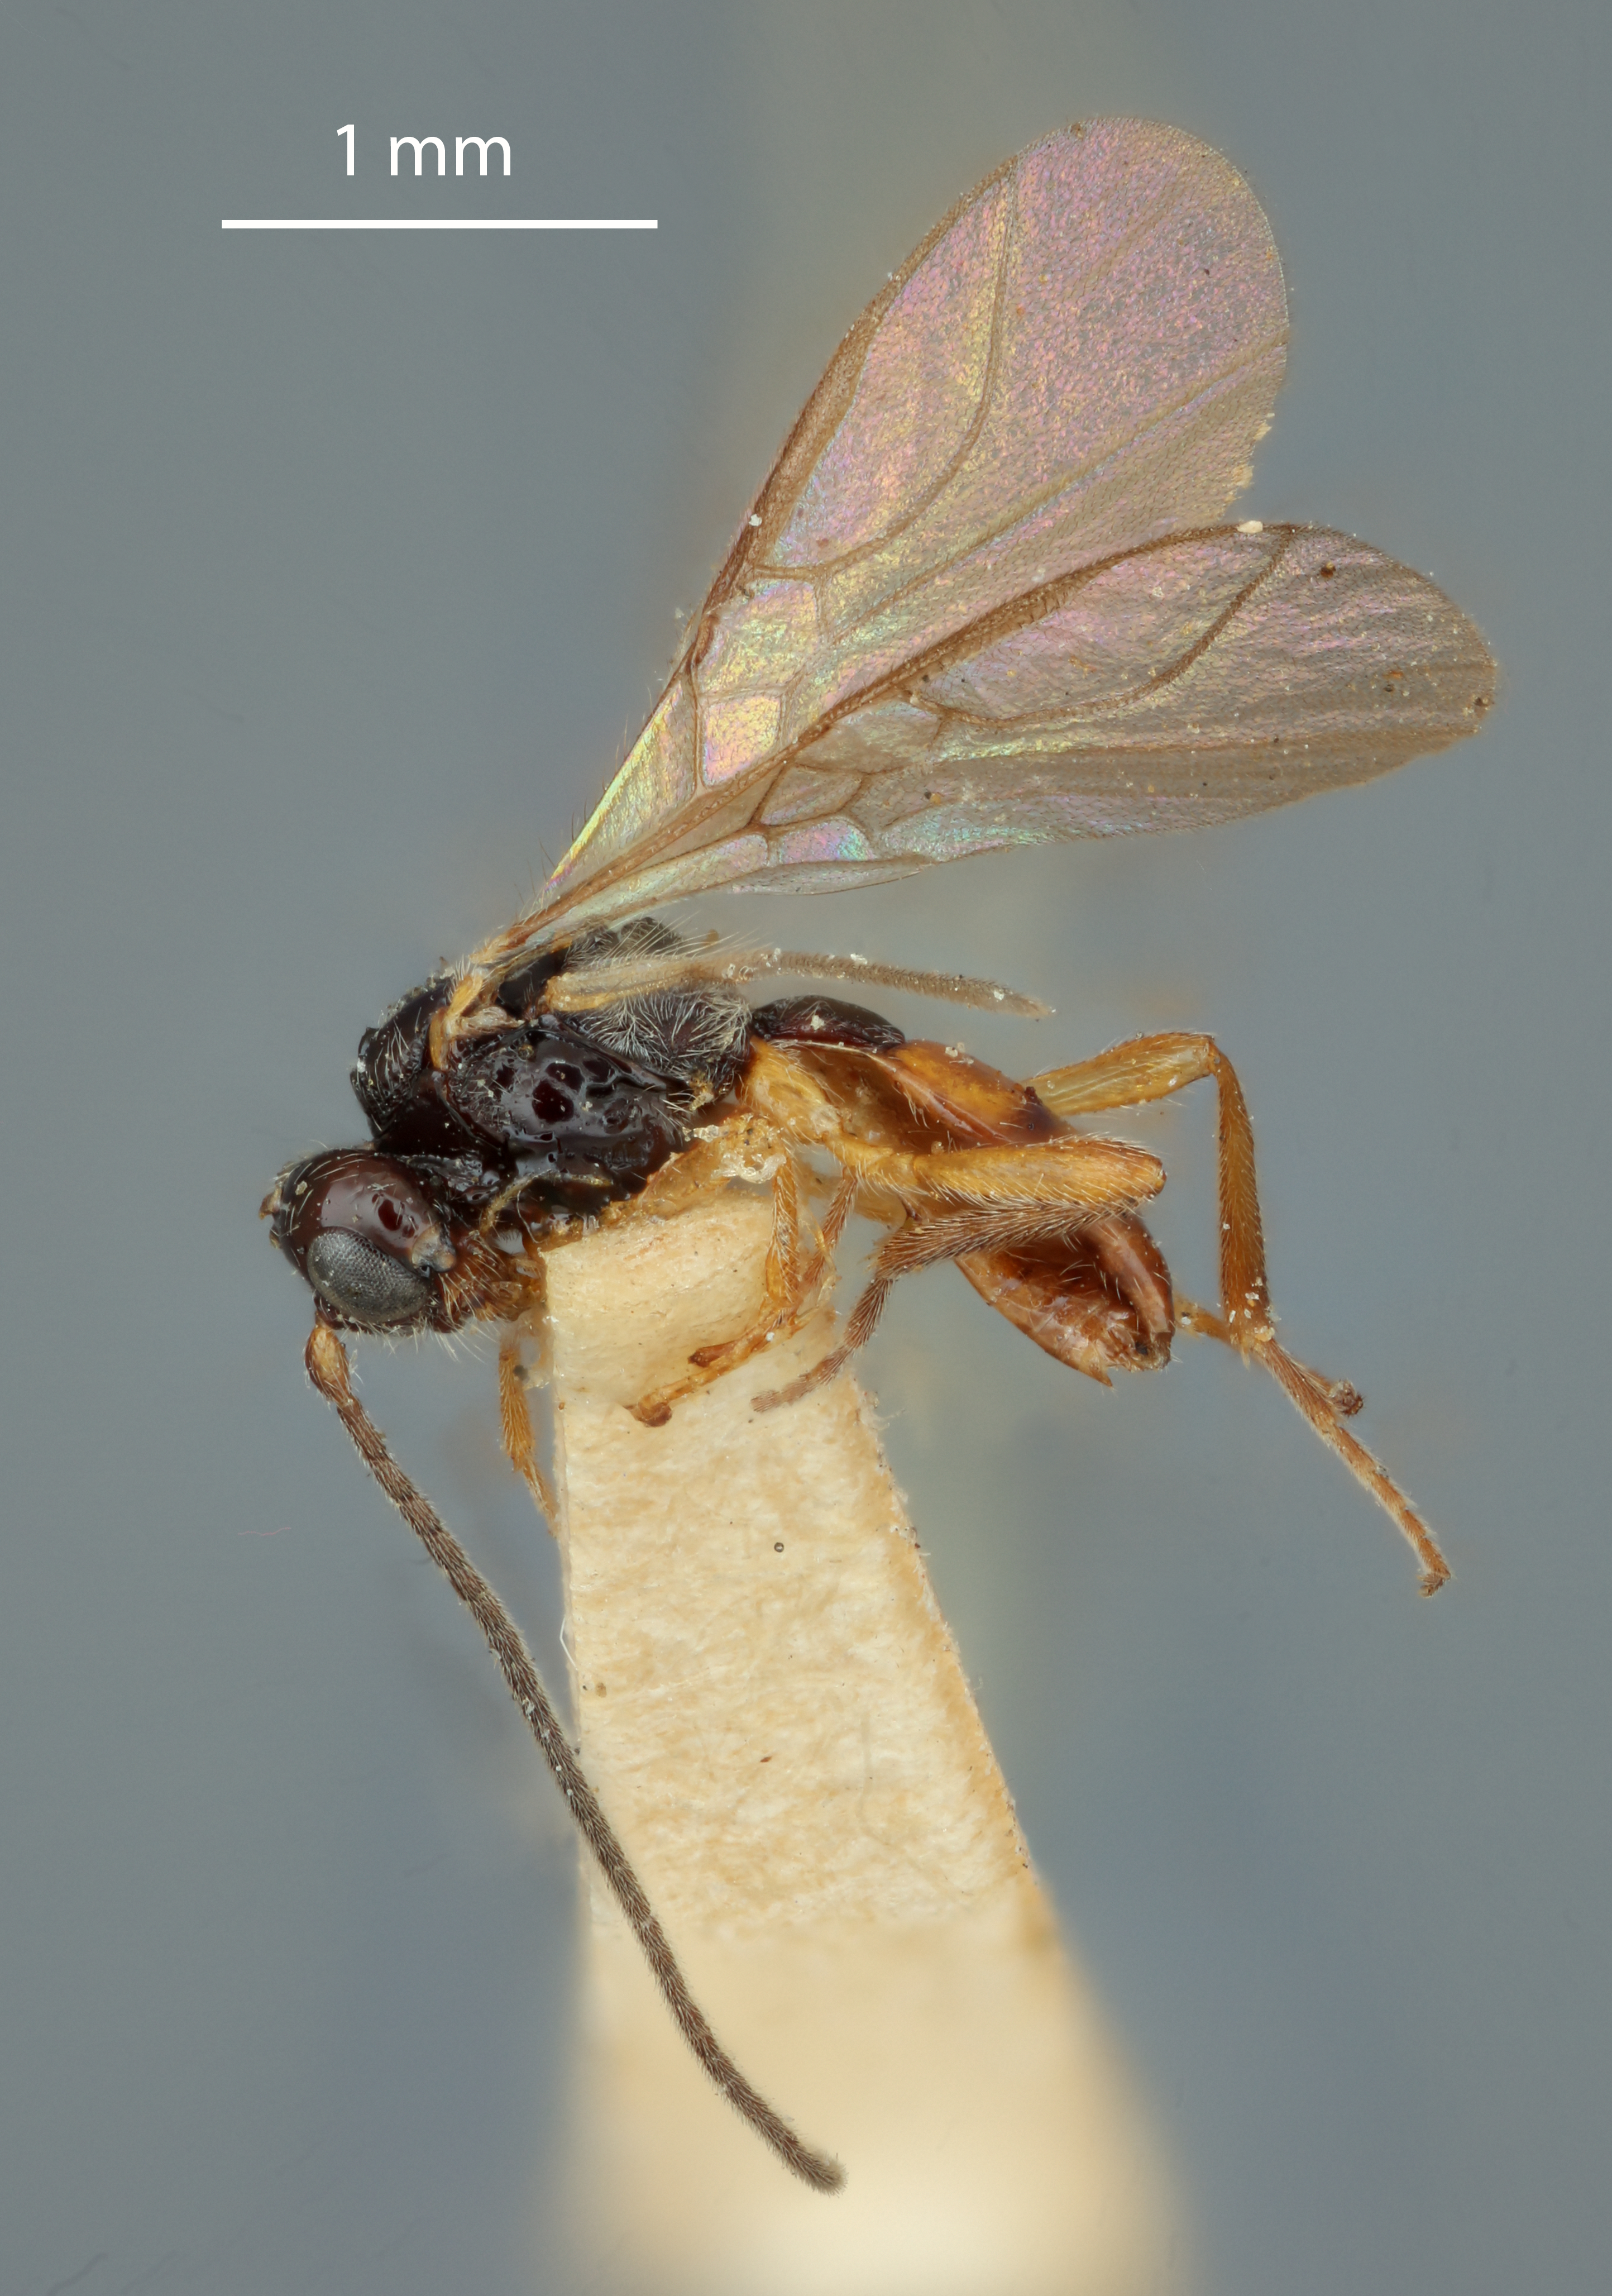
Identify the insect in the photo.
Dacnusa flavocincta
